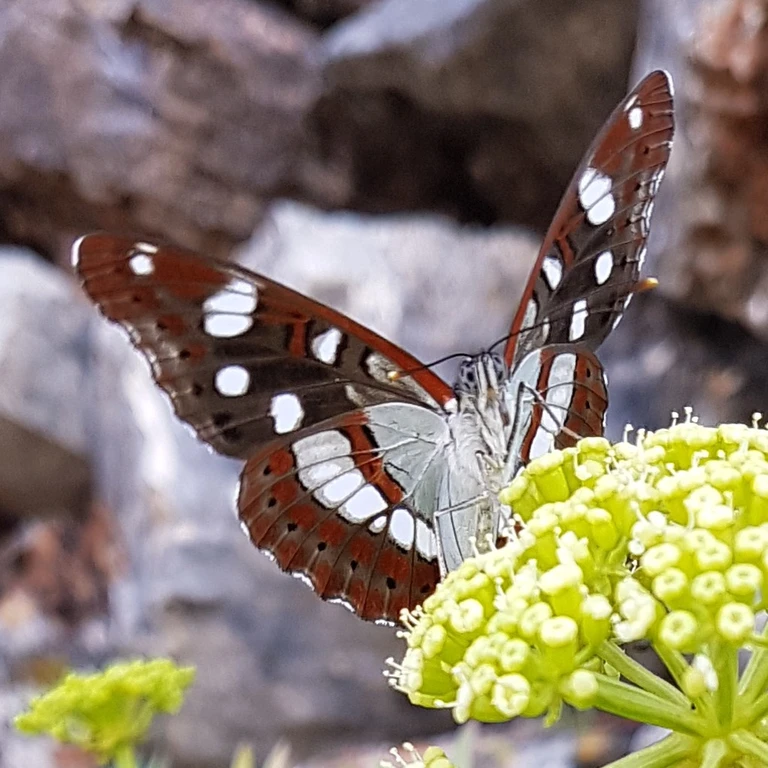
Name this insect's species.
Limenitis reducta
